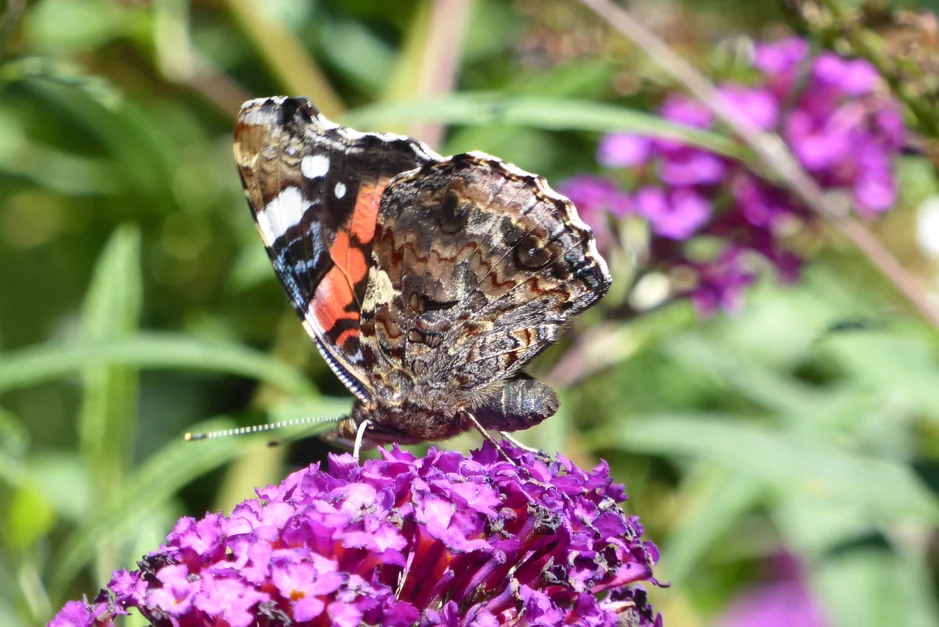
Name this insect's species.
Vanessa atalanta
